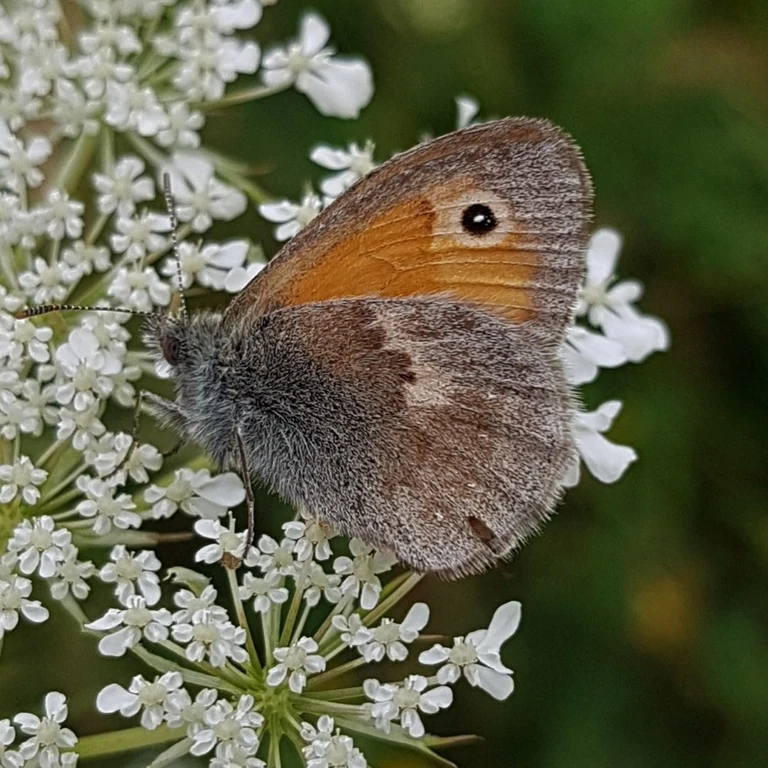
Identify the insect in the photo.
Coenonympha pamphilus
